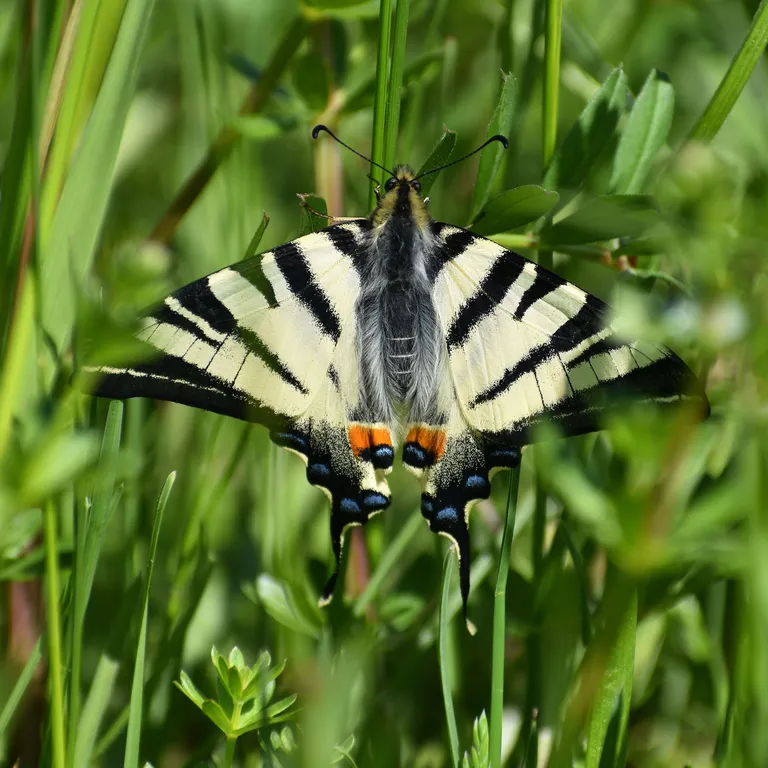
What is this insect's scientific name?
Iphiclides podalirius
